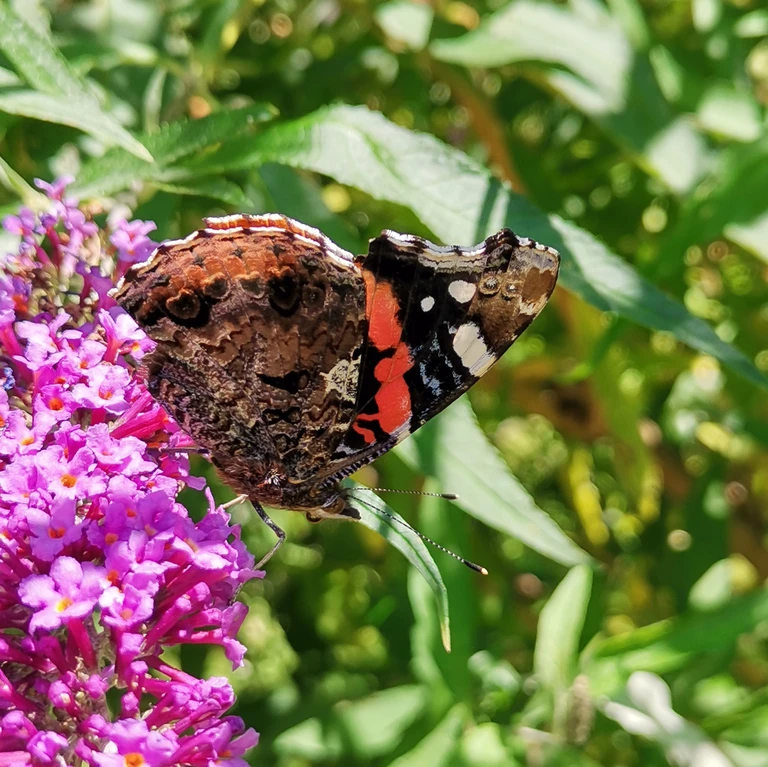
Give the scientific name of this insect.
Vanessa atalanta
